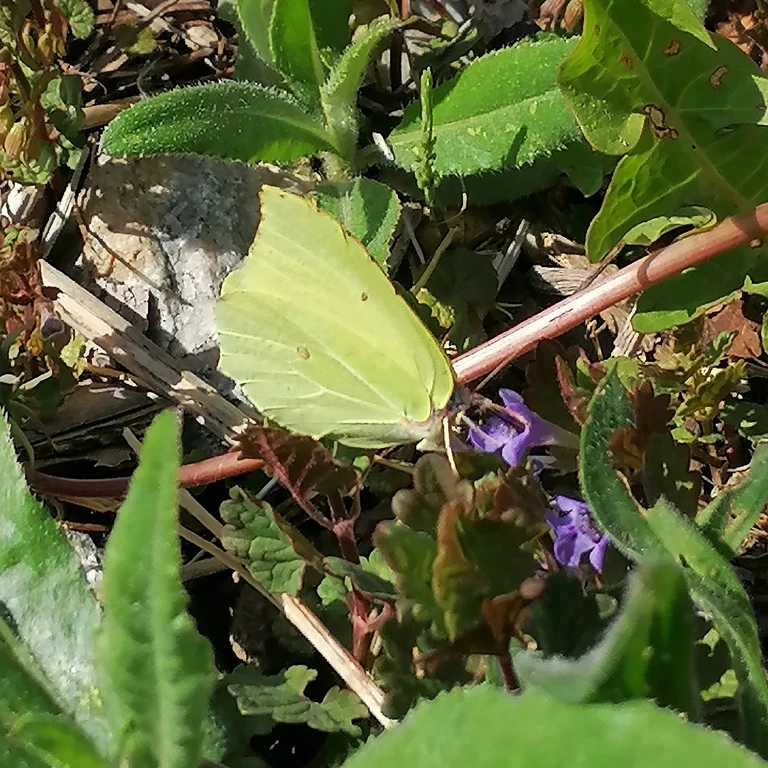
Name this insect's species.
Gonepteryx rhamni
